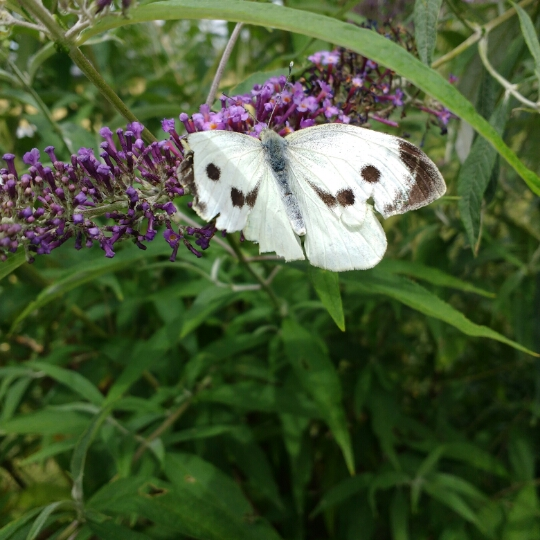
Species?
Pieris brassicae
